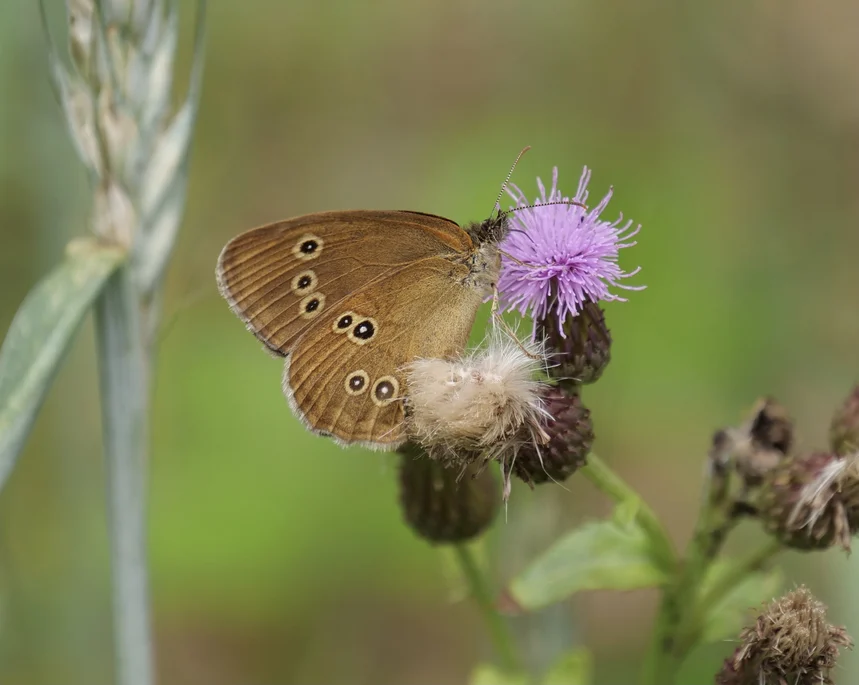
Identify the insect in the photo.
Aphantopus hyperantus
